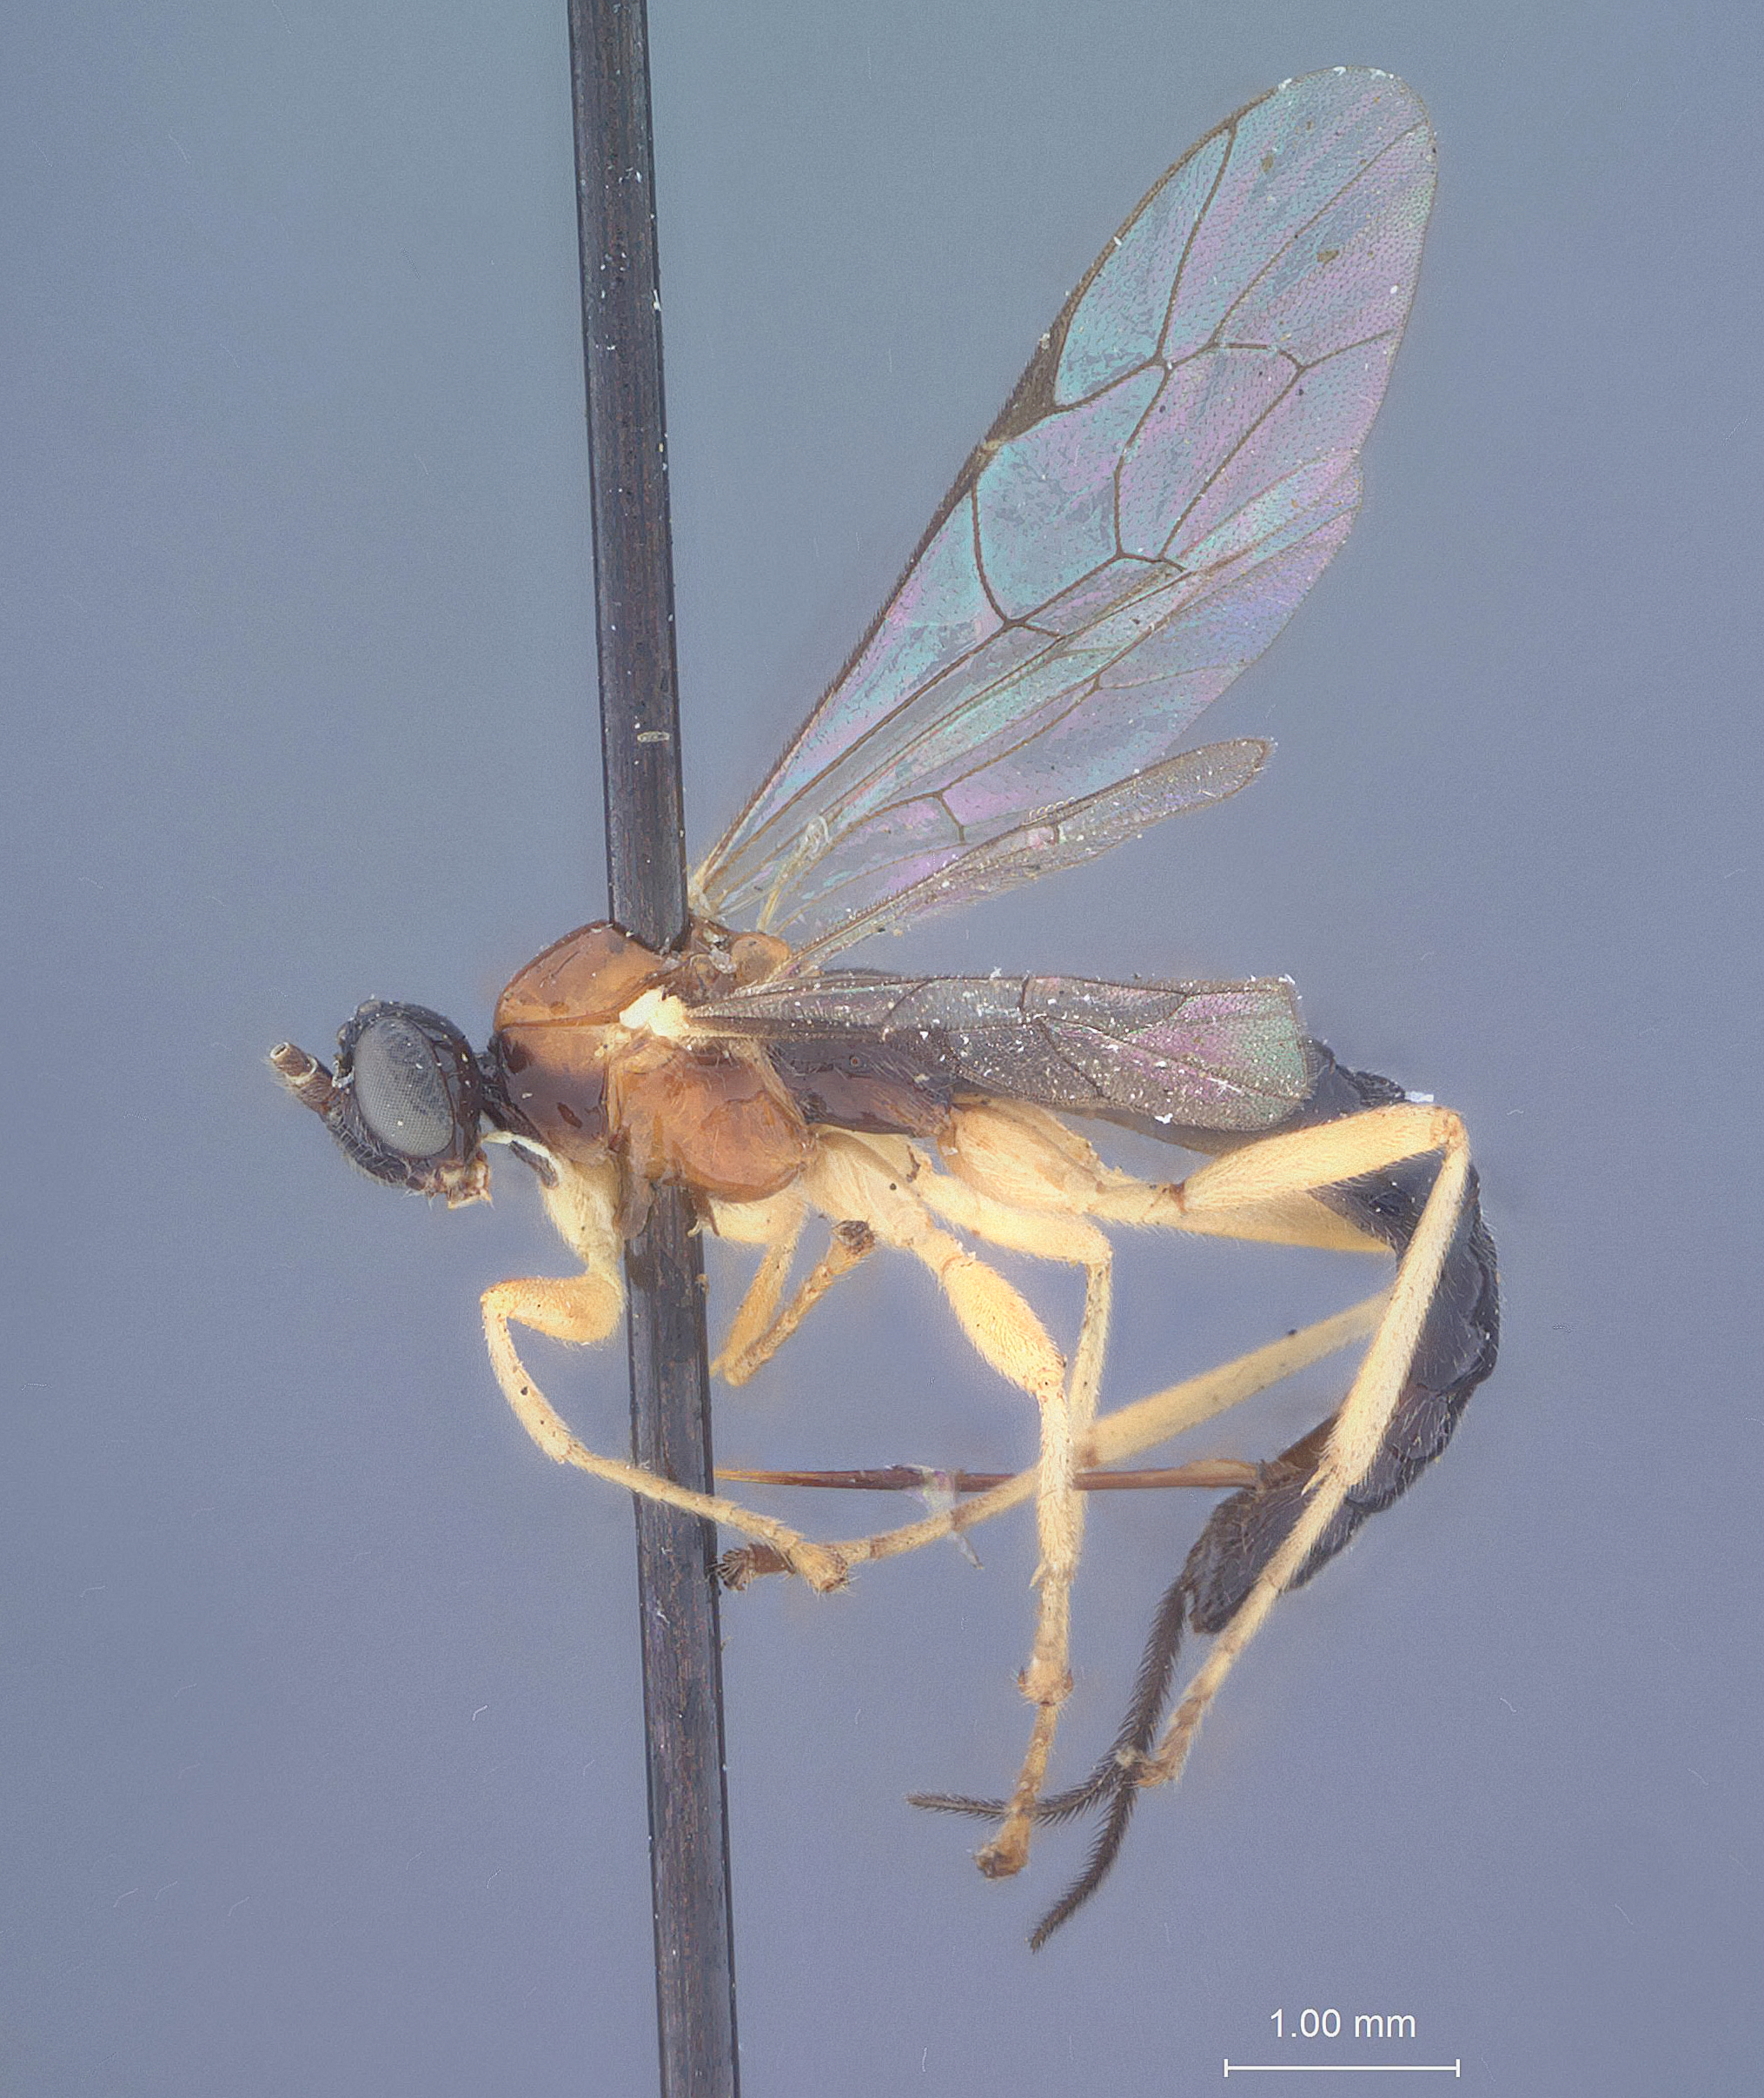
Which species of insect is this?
Polysphincta eboripes
